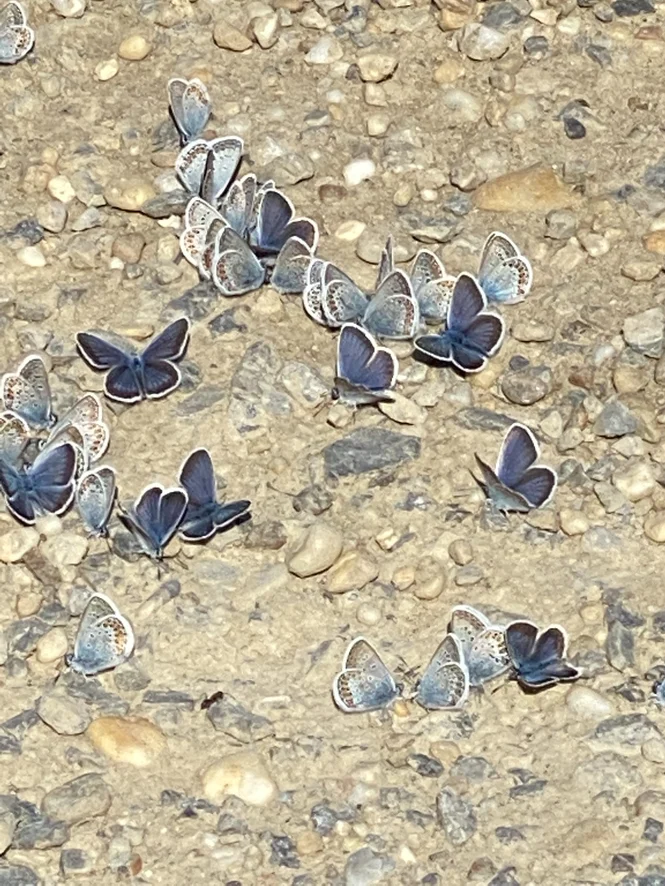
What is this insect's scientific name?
Plebejus argus
